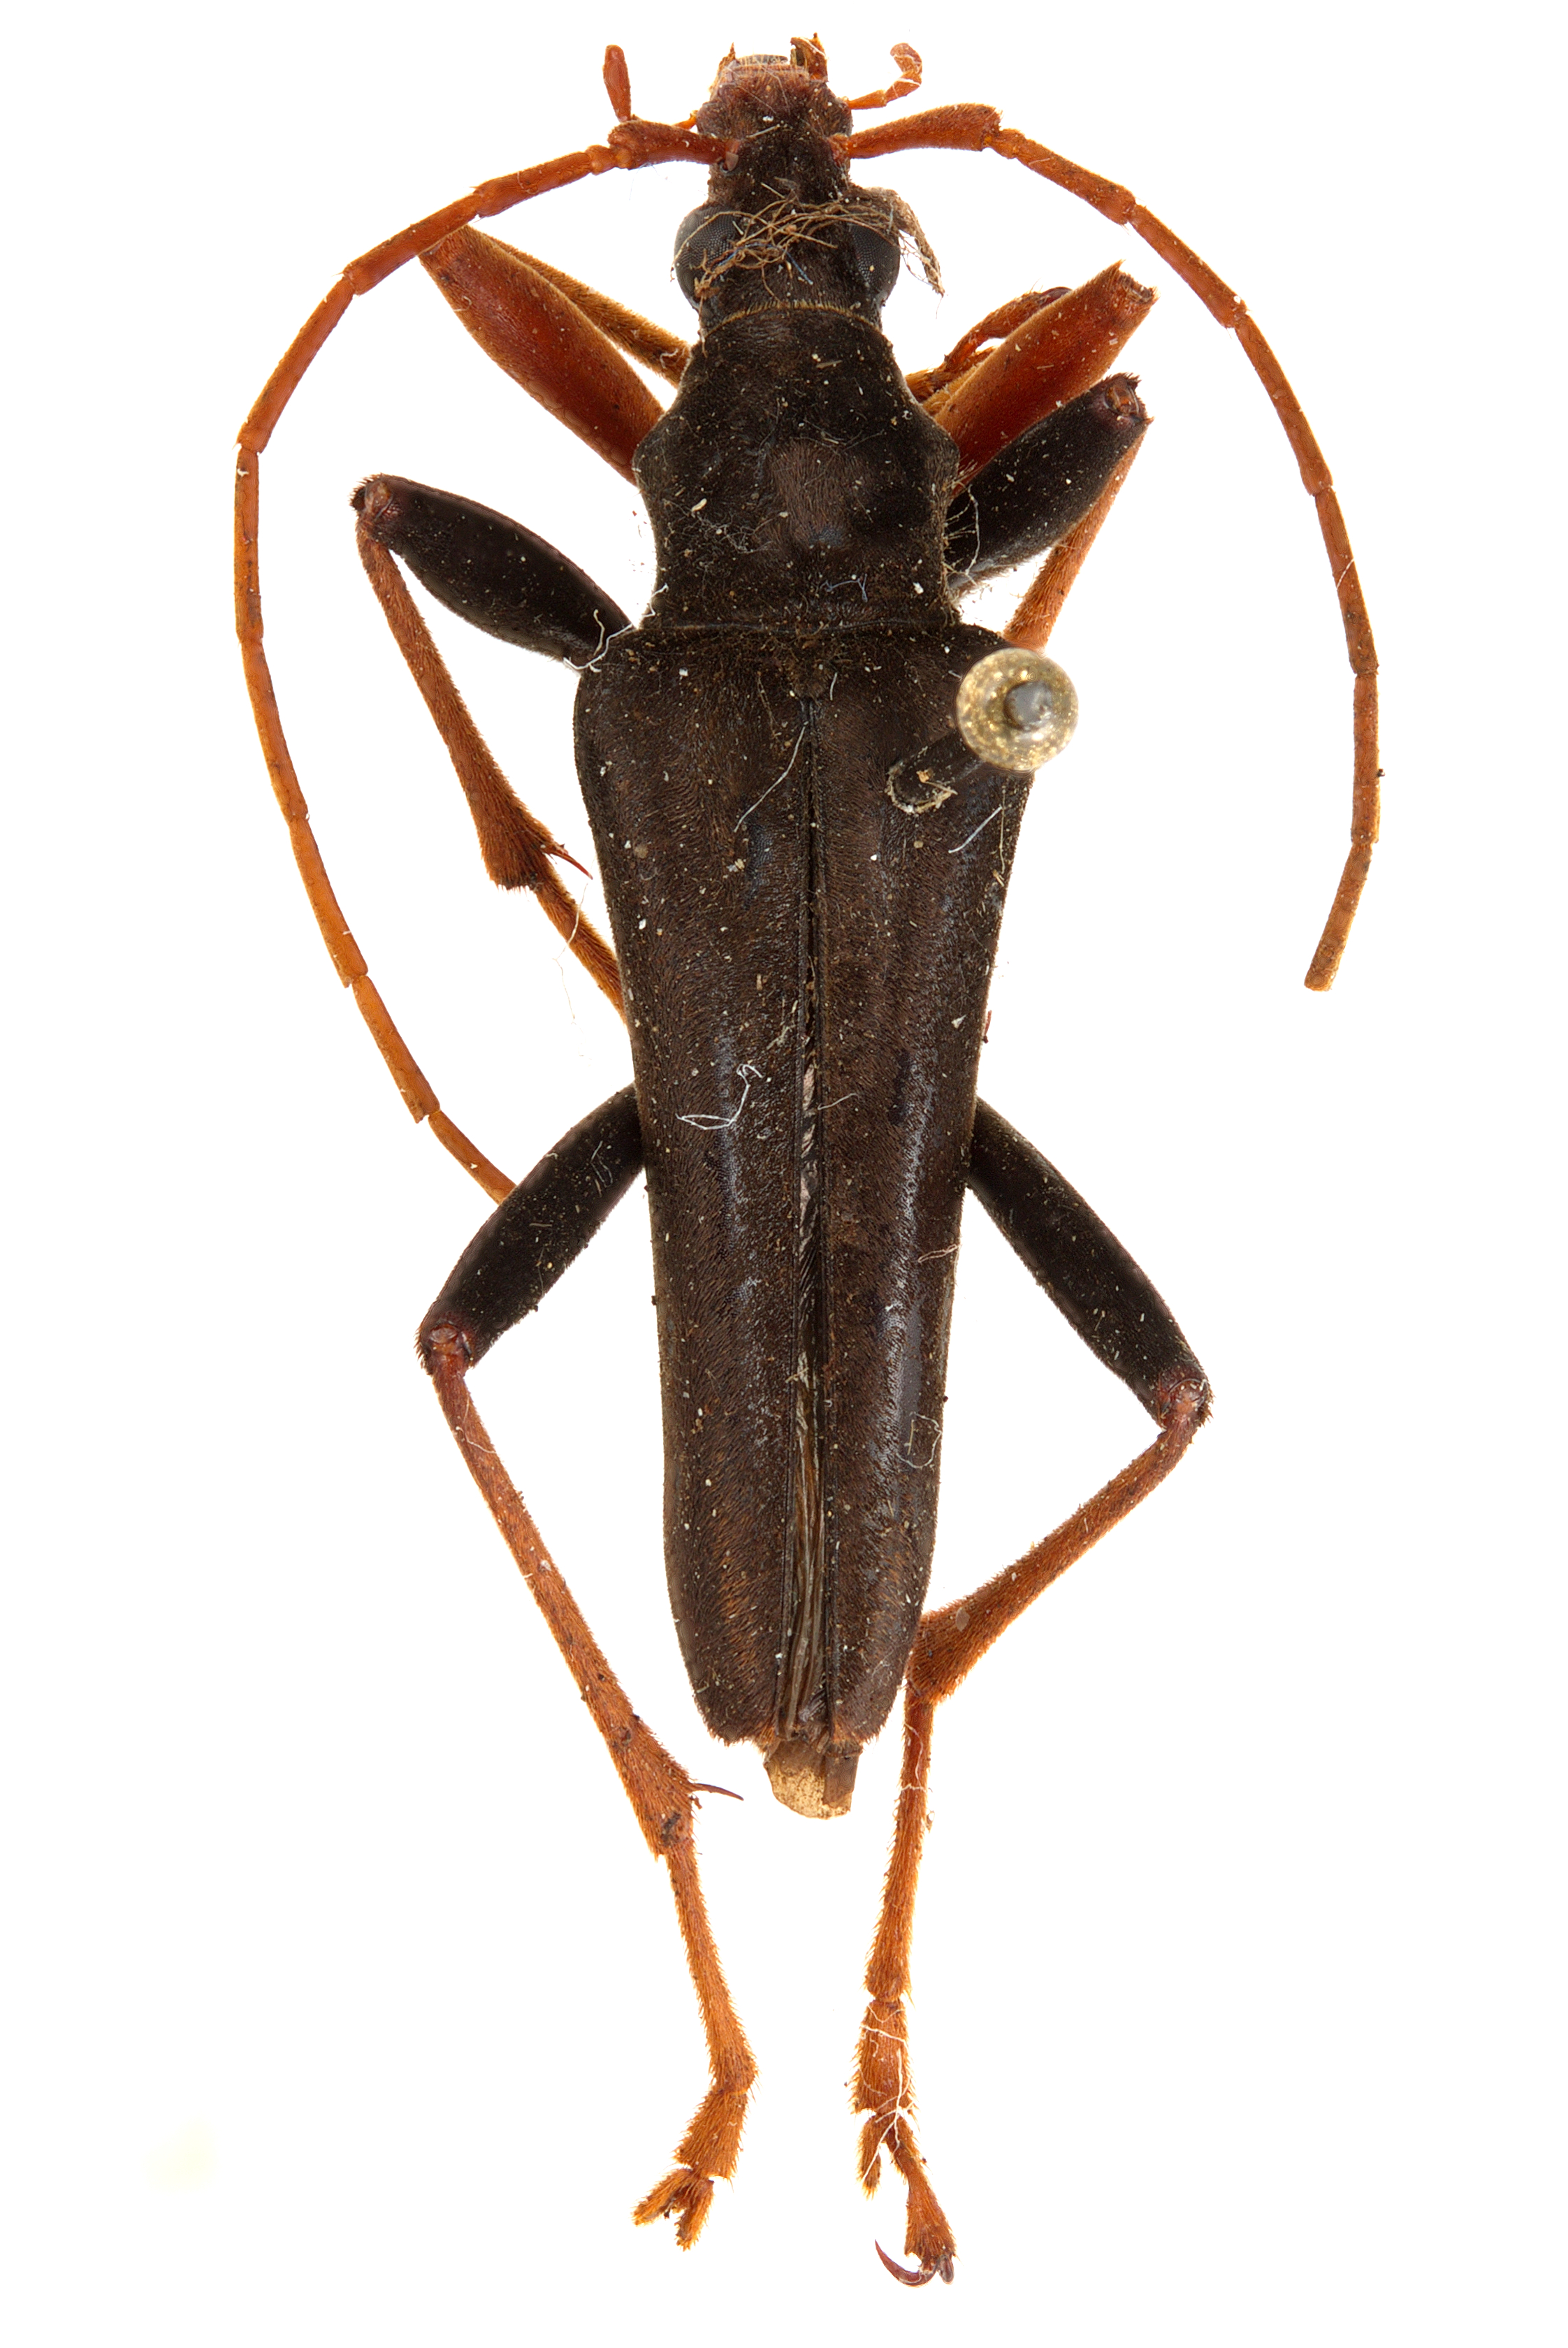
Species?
Tsivoka testaceipes
